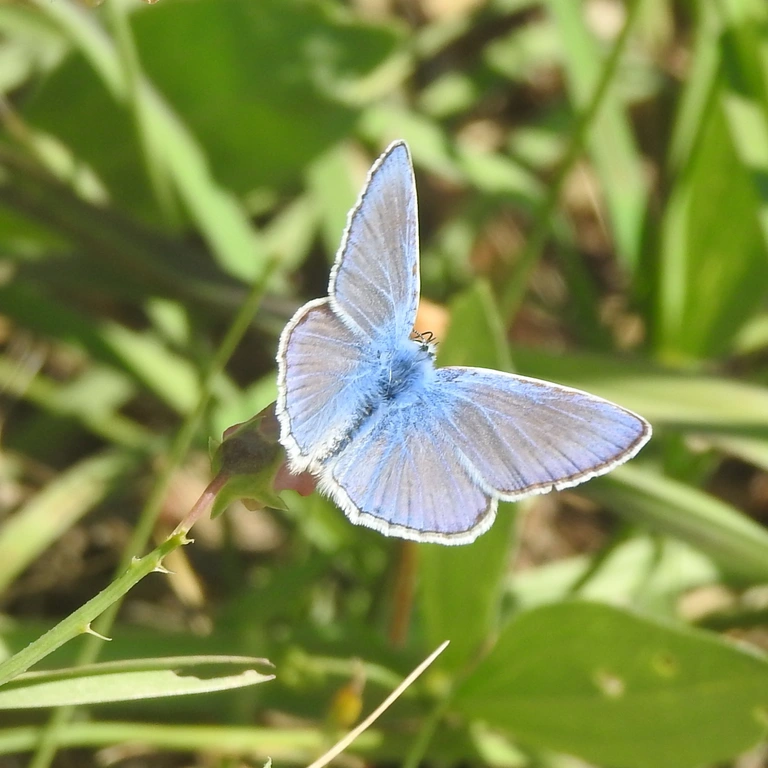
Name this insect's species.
Polyommatus icarus
